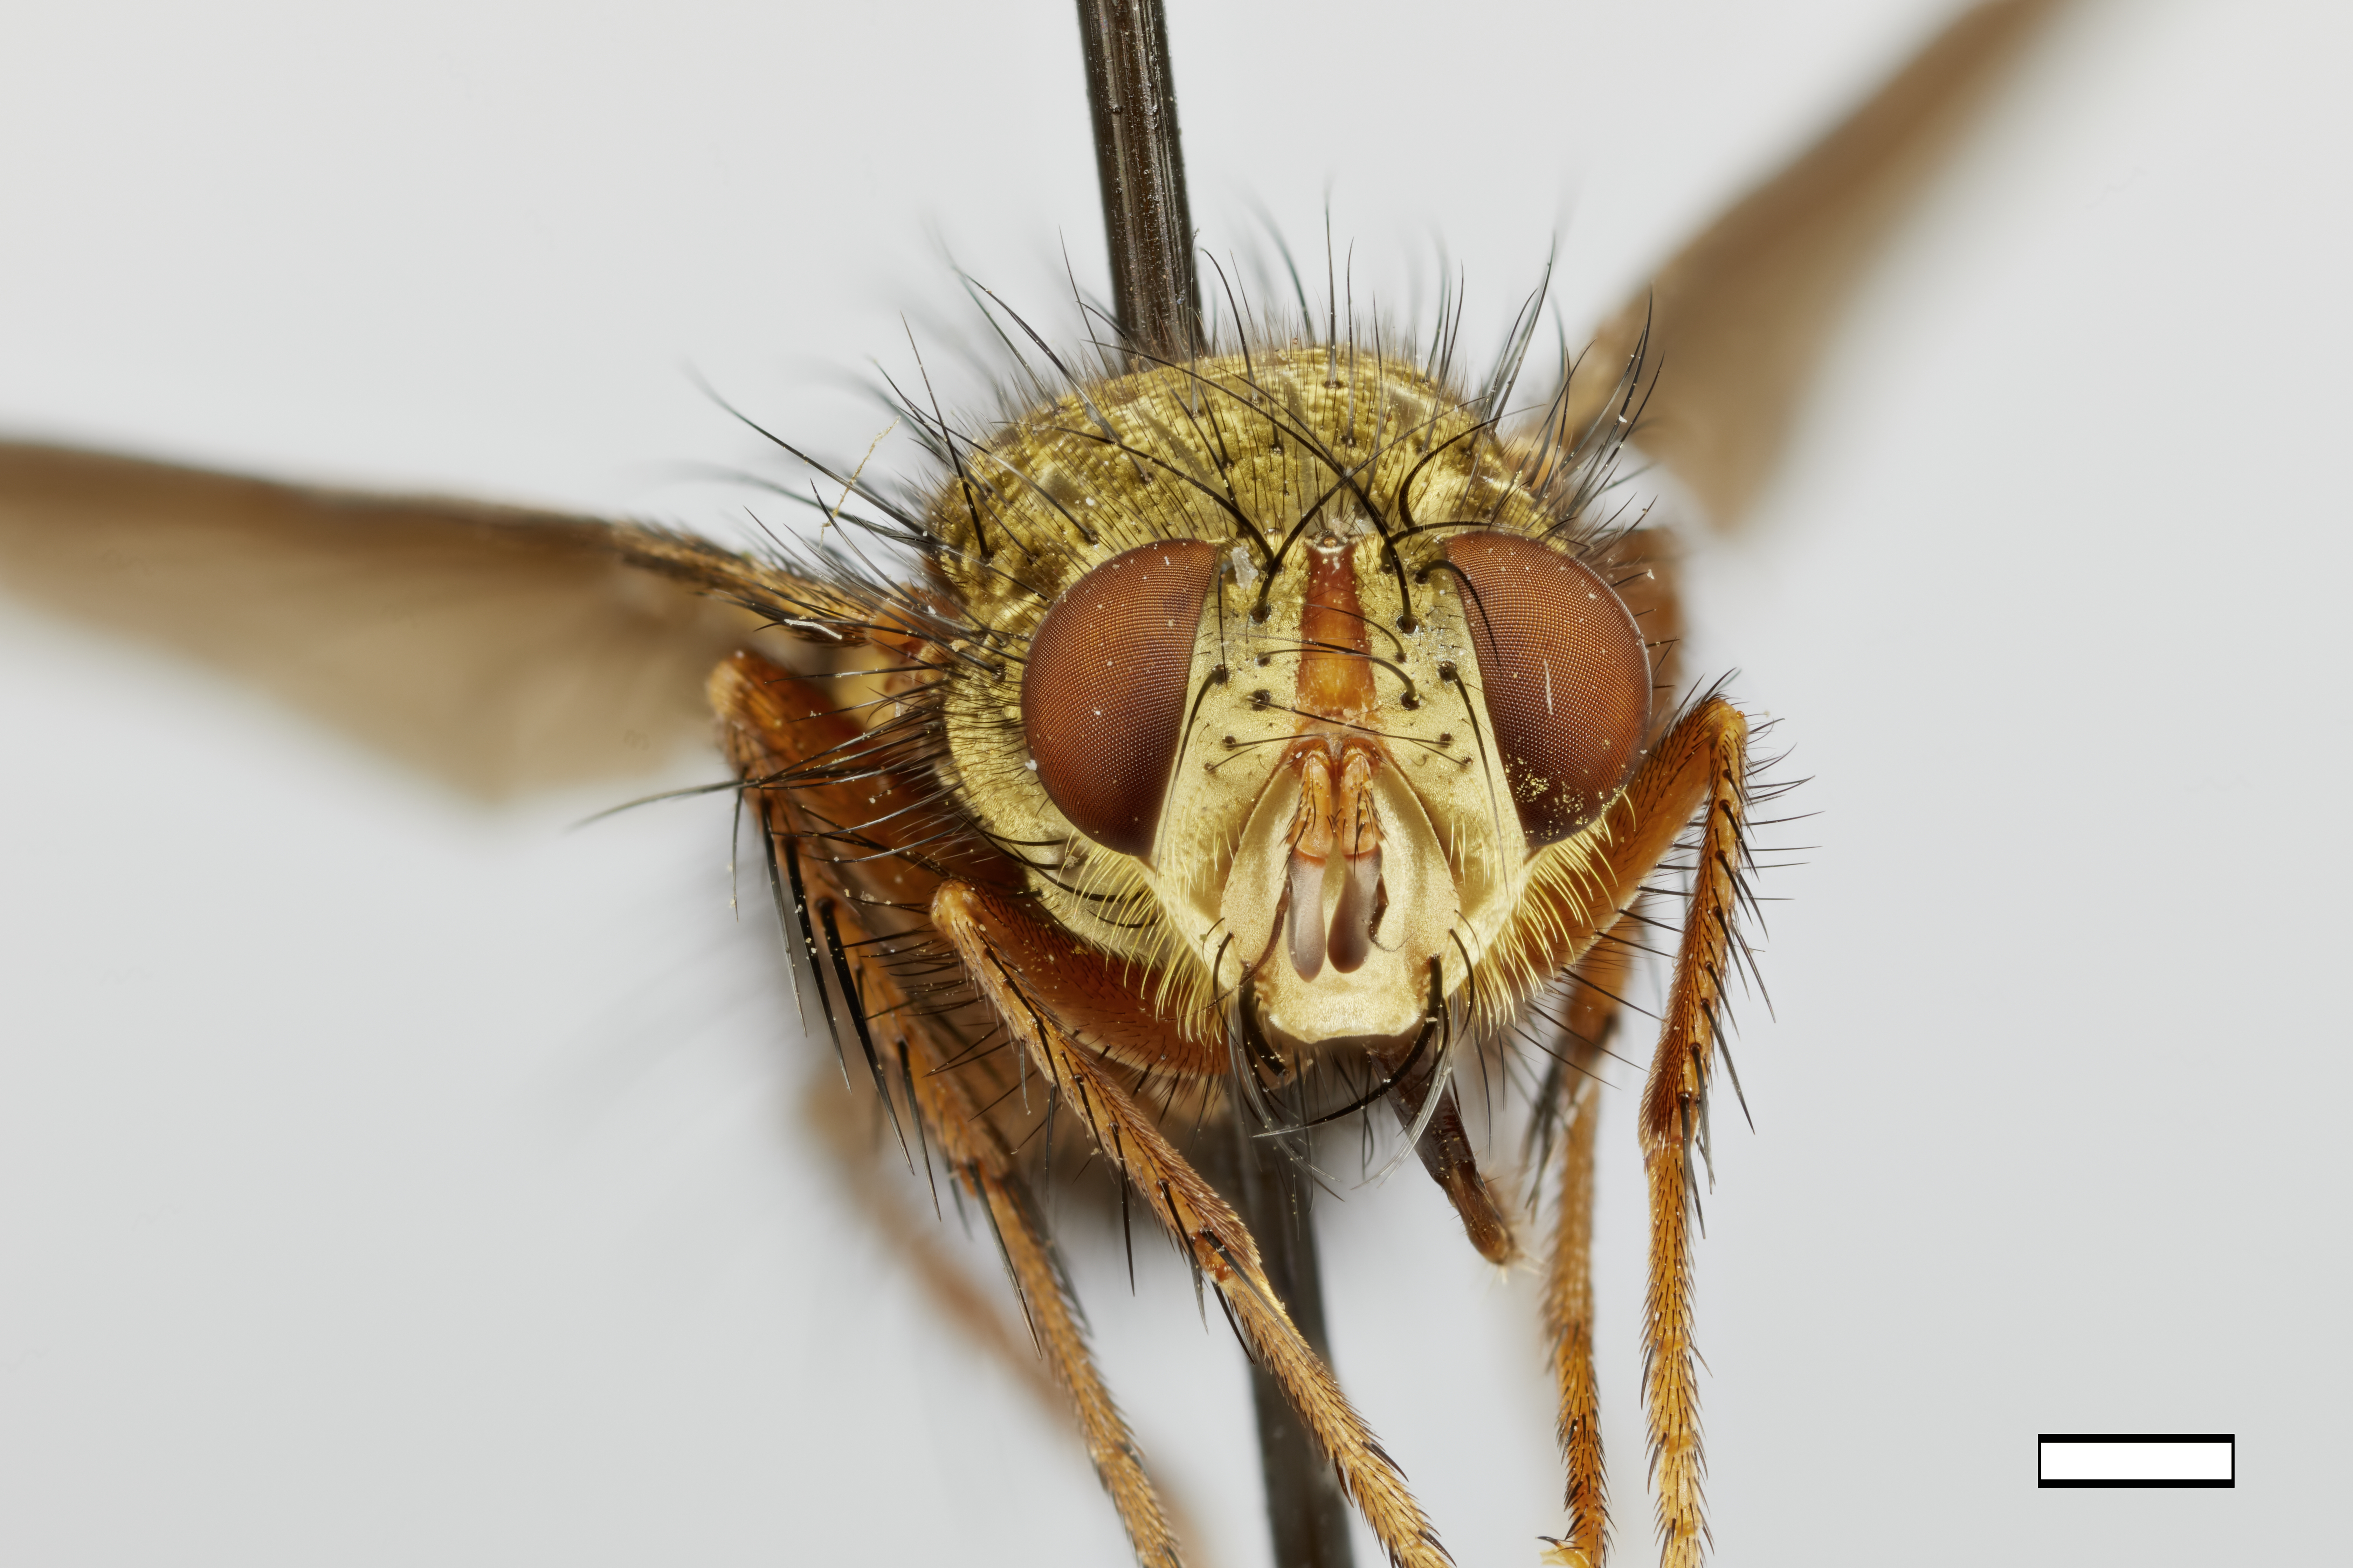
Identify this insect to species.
Eusignosoma aureolatum
